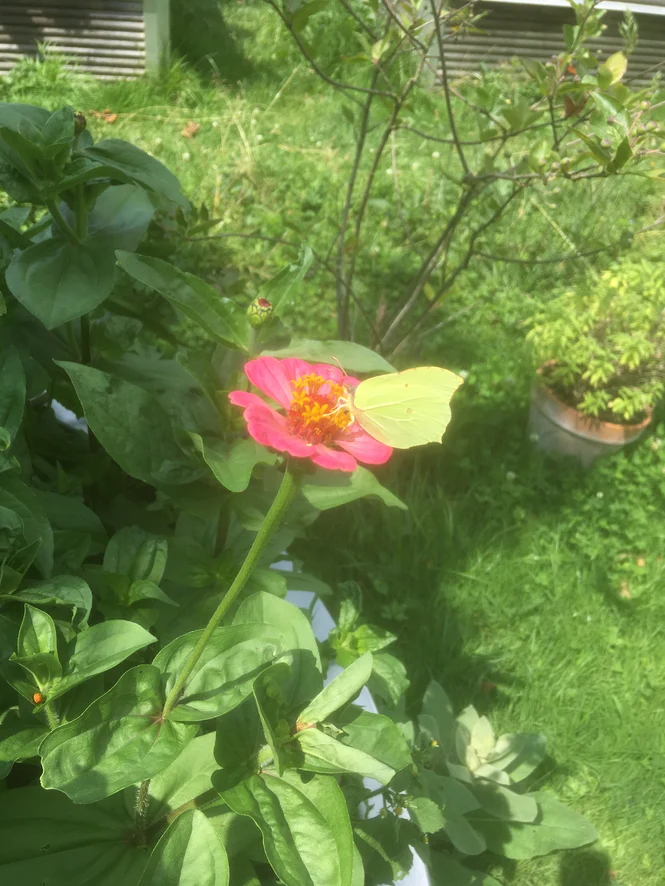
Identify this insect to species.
Gonepteryx rhamni
